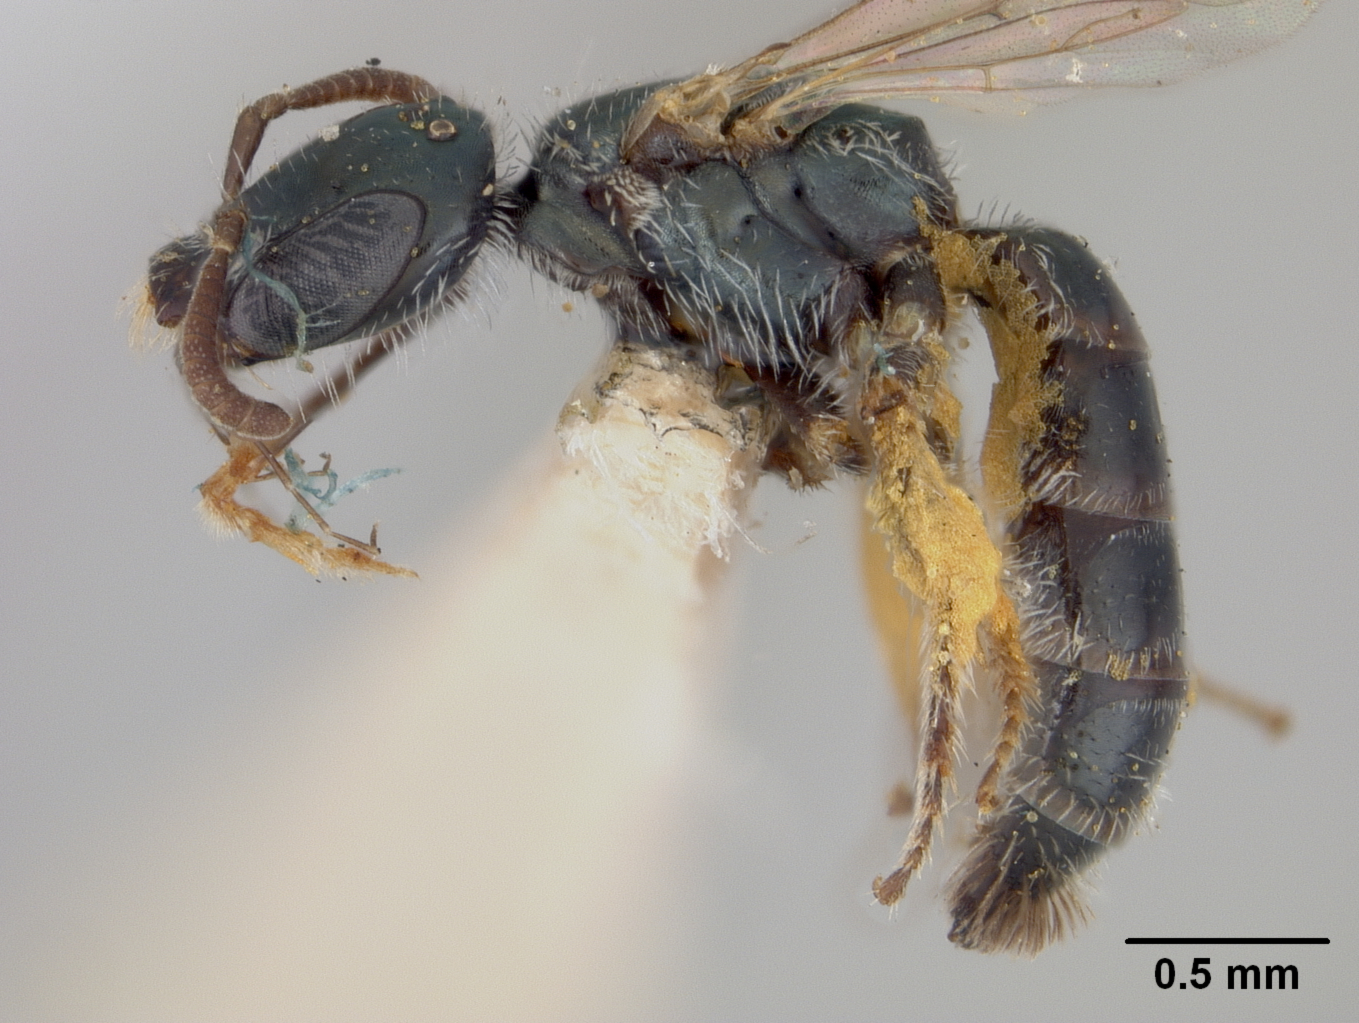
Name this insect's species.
Conanthalictus cotullensis
